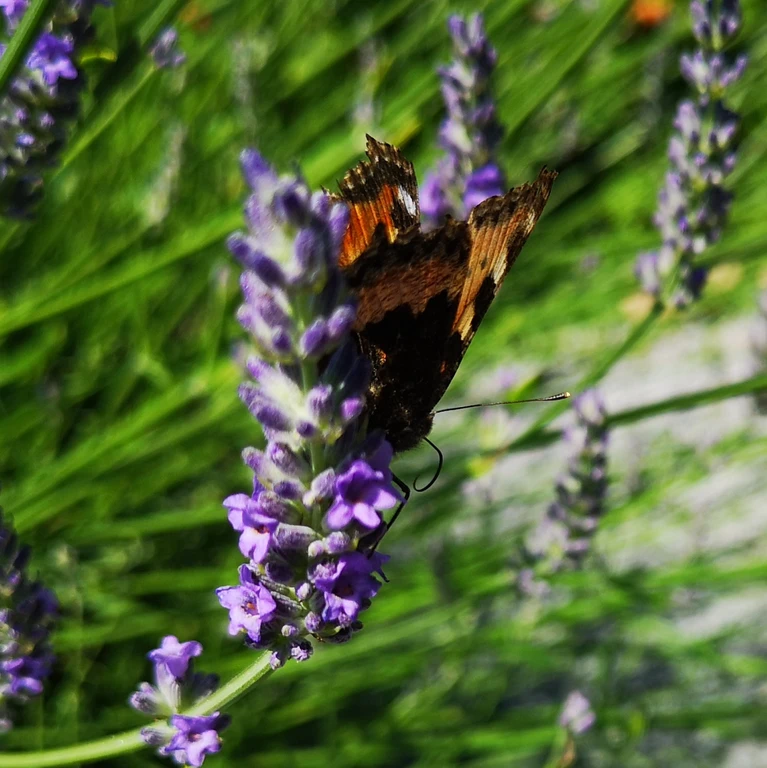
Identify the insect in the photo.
Aglais urticae
